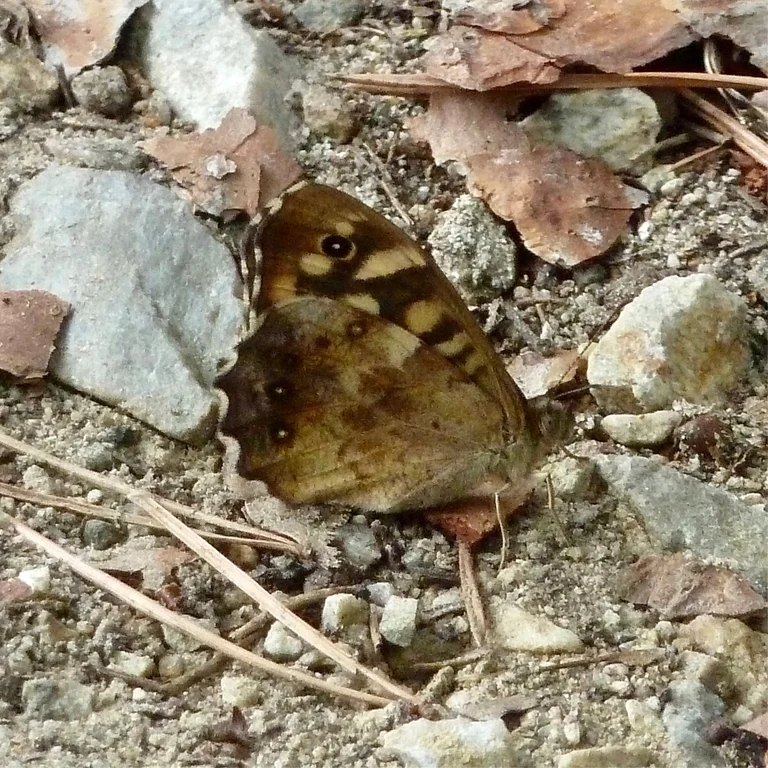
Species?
Pararge aegeria
